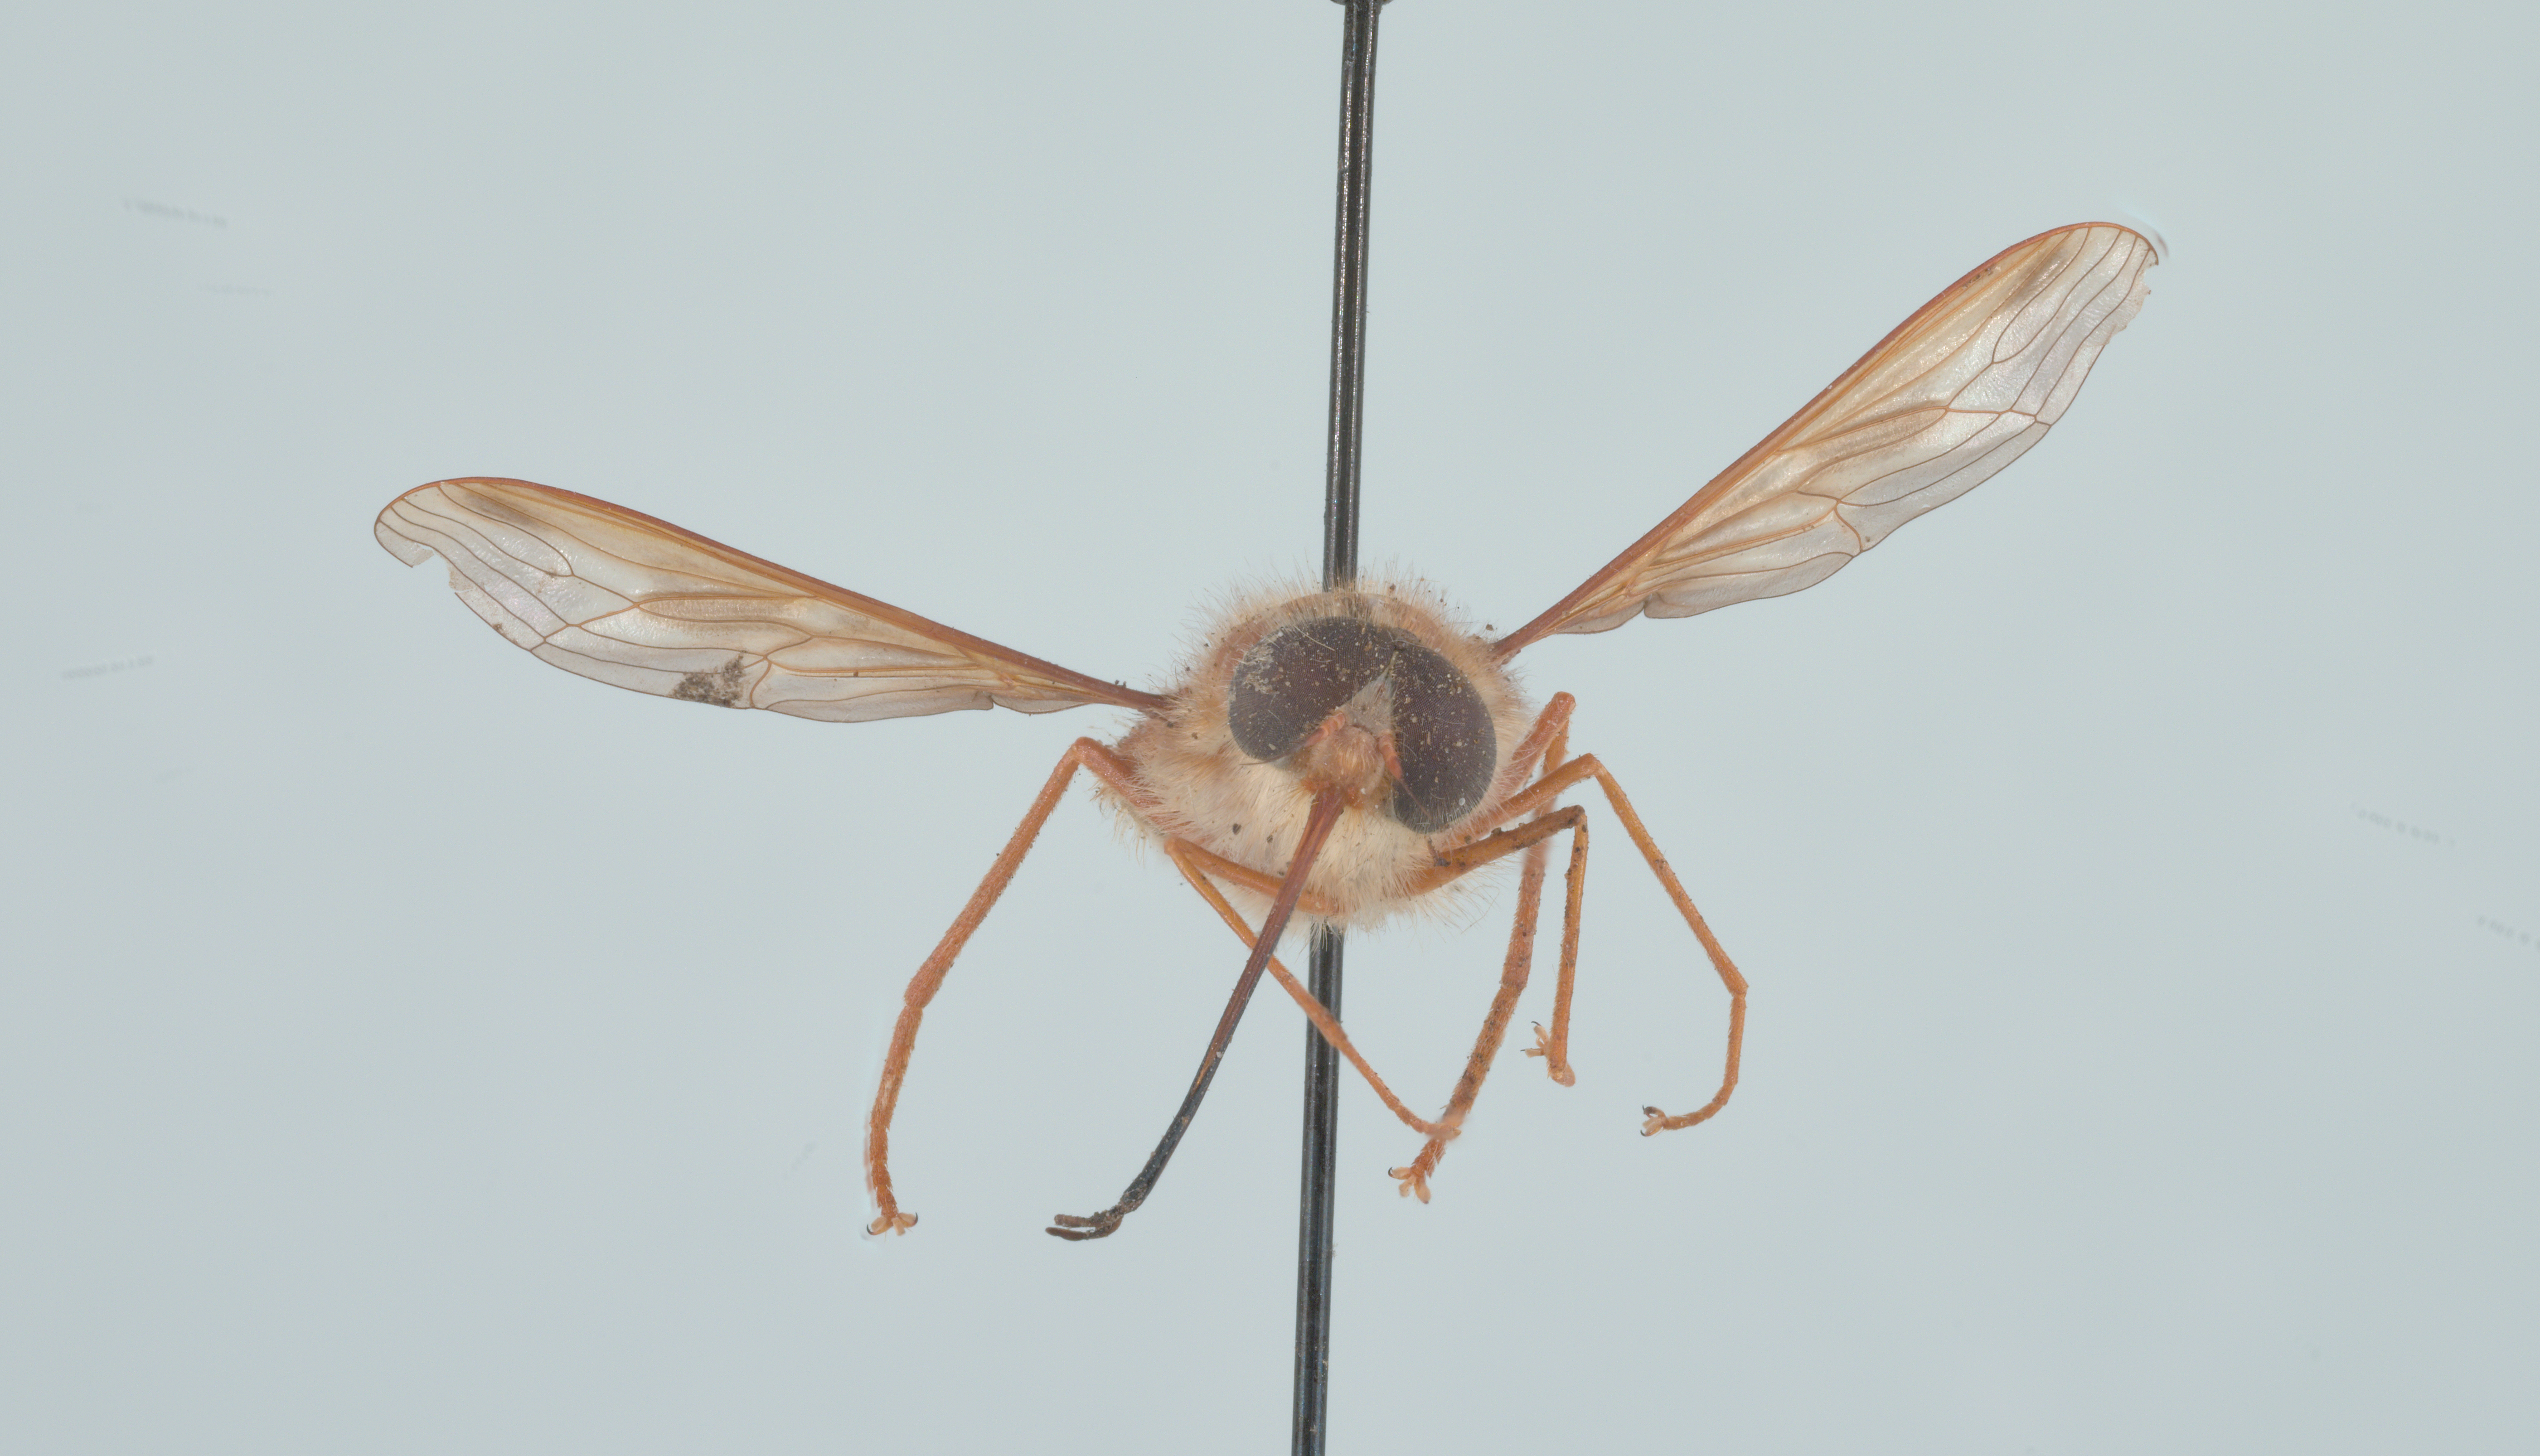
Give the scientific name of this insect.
Hirmoneura nubipennis (also Trichophthalma nubipennis)
